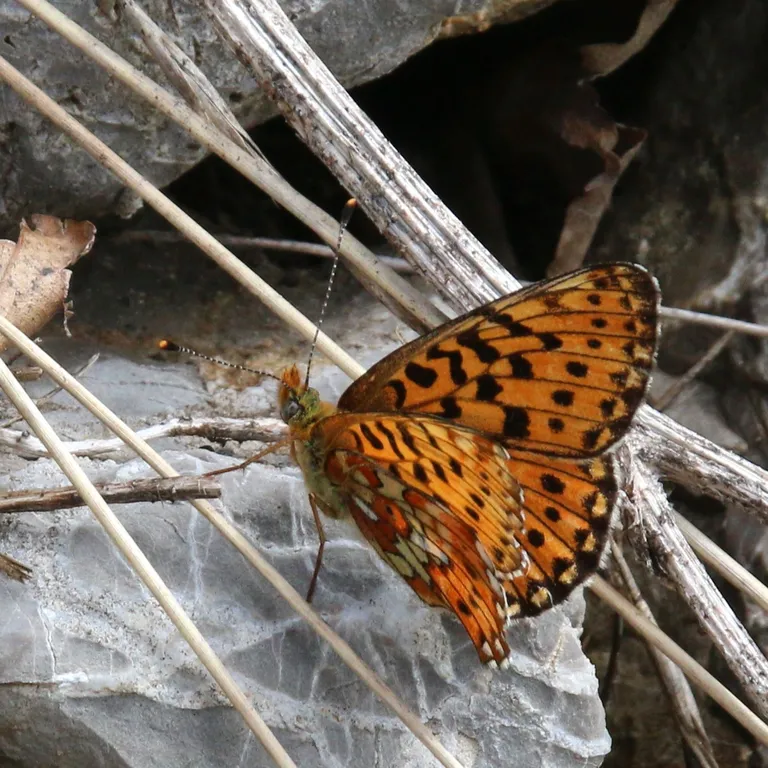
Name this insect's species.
Boloria euphrosyne (also Clossiana euphrosyne)
